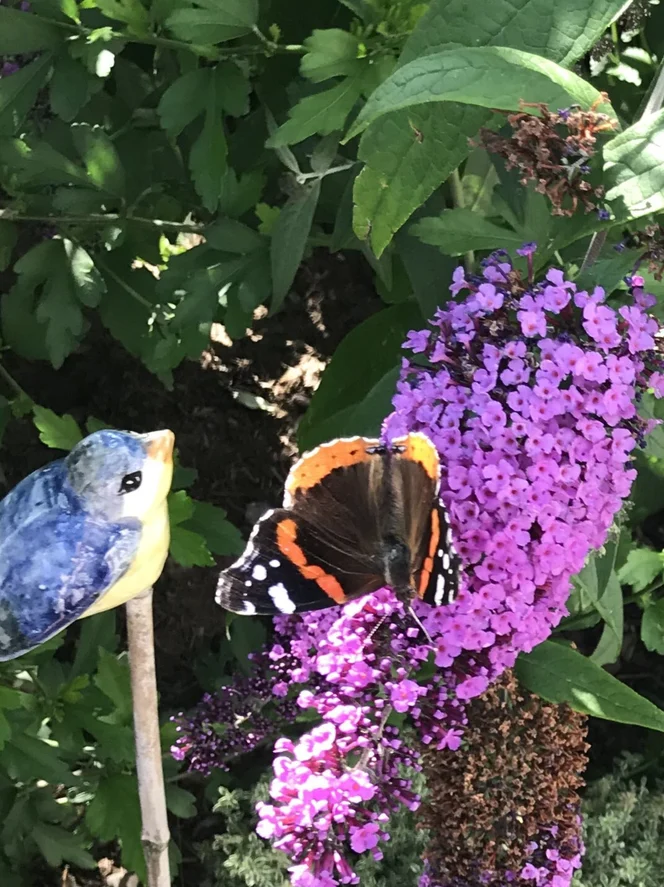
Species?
Vanessa atalanta
